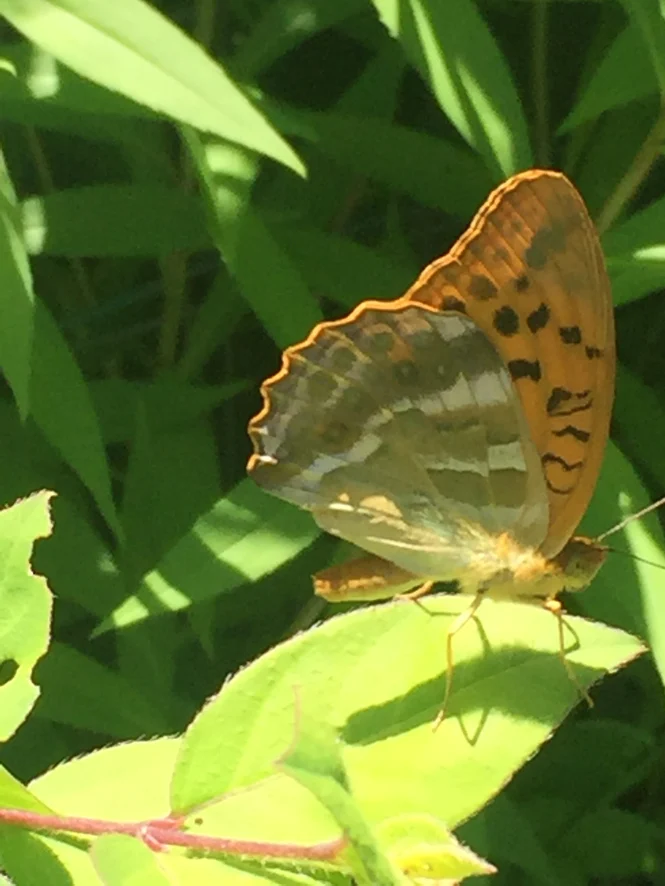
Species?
Argynnis paphia
